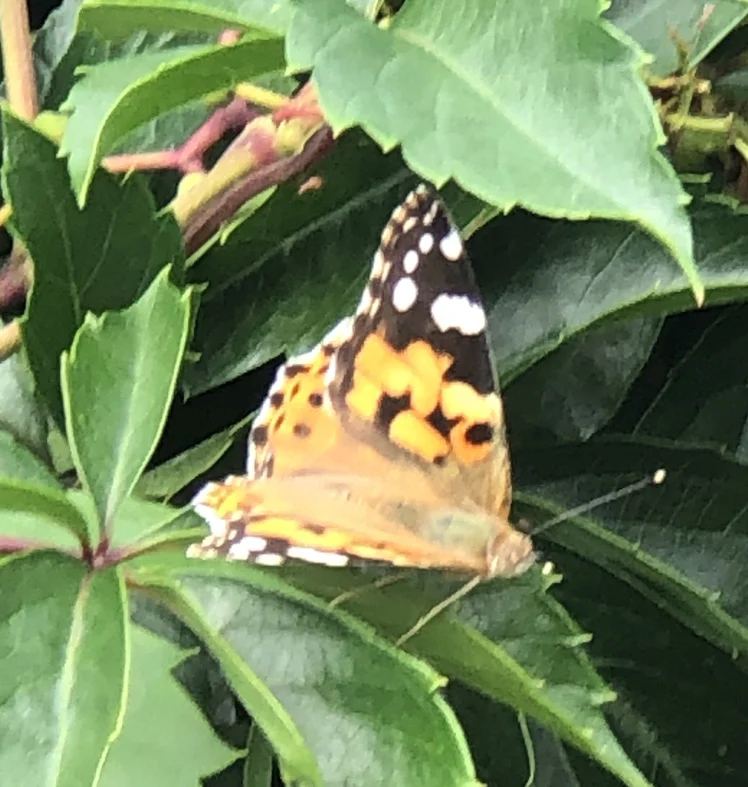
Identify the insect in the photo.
Vanessa cardui
